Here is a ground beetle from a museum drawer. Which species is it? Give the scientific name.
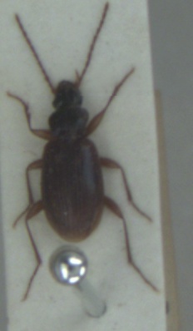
Trechus rubens
